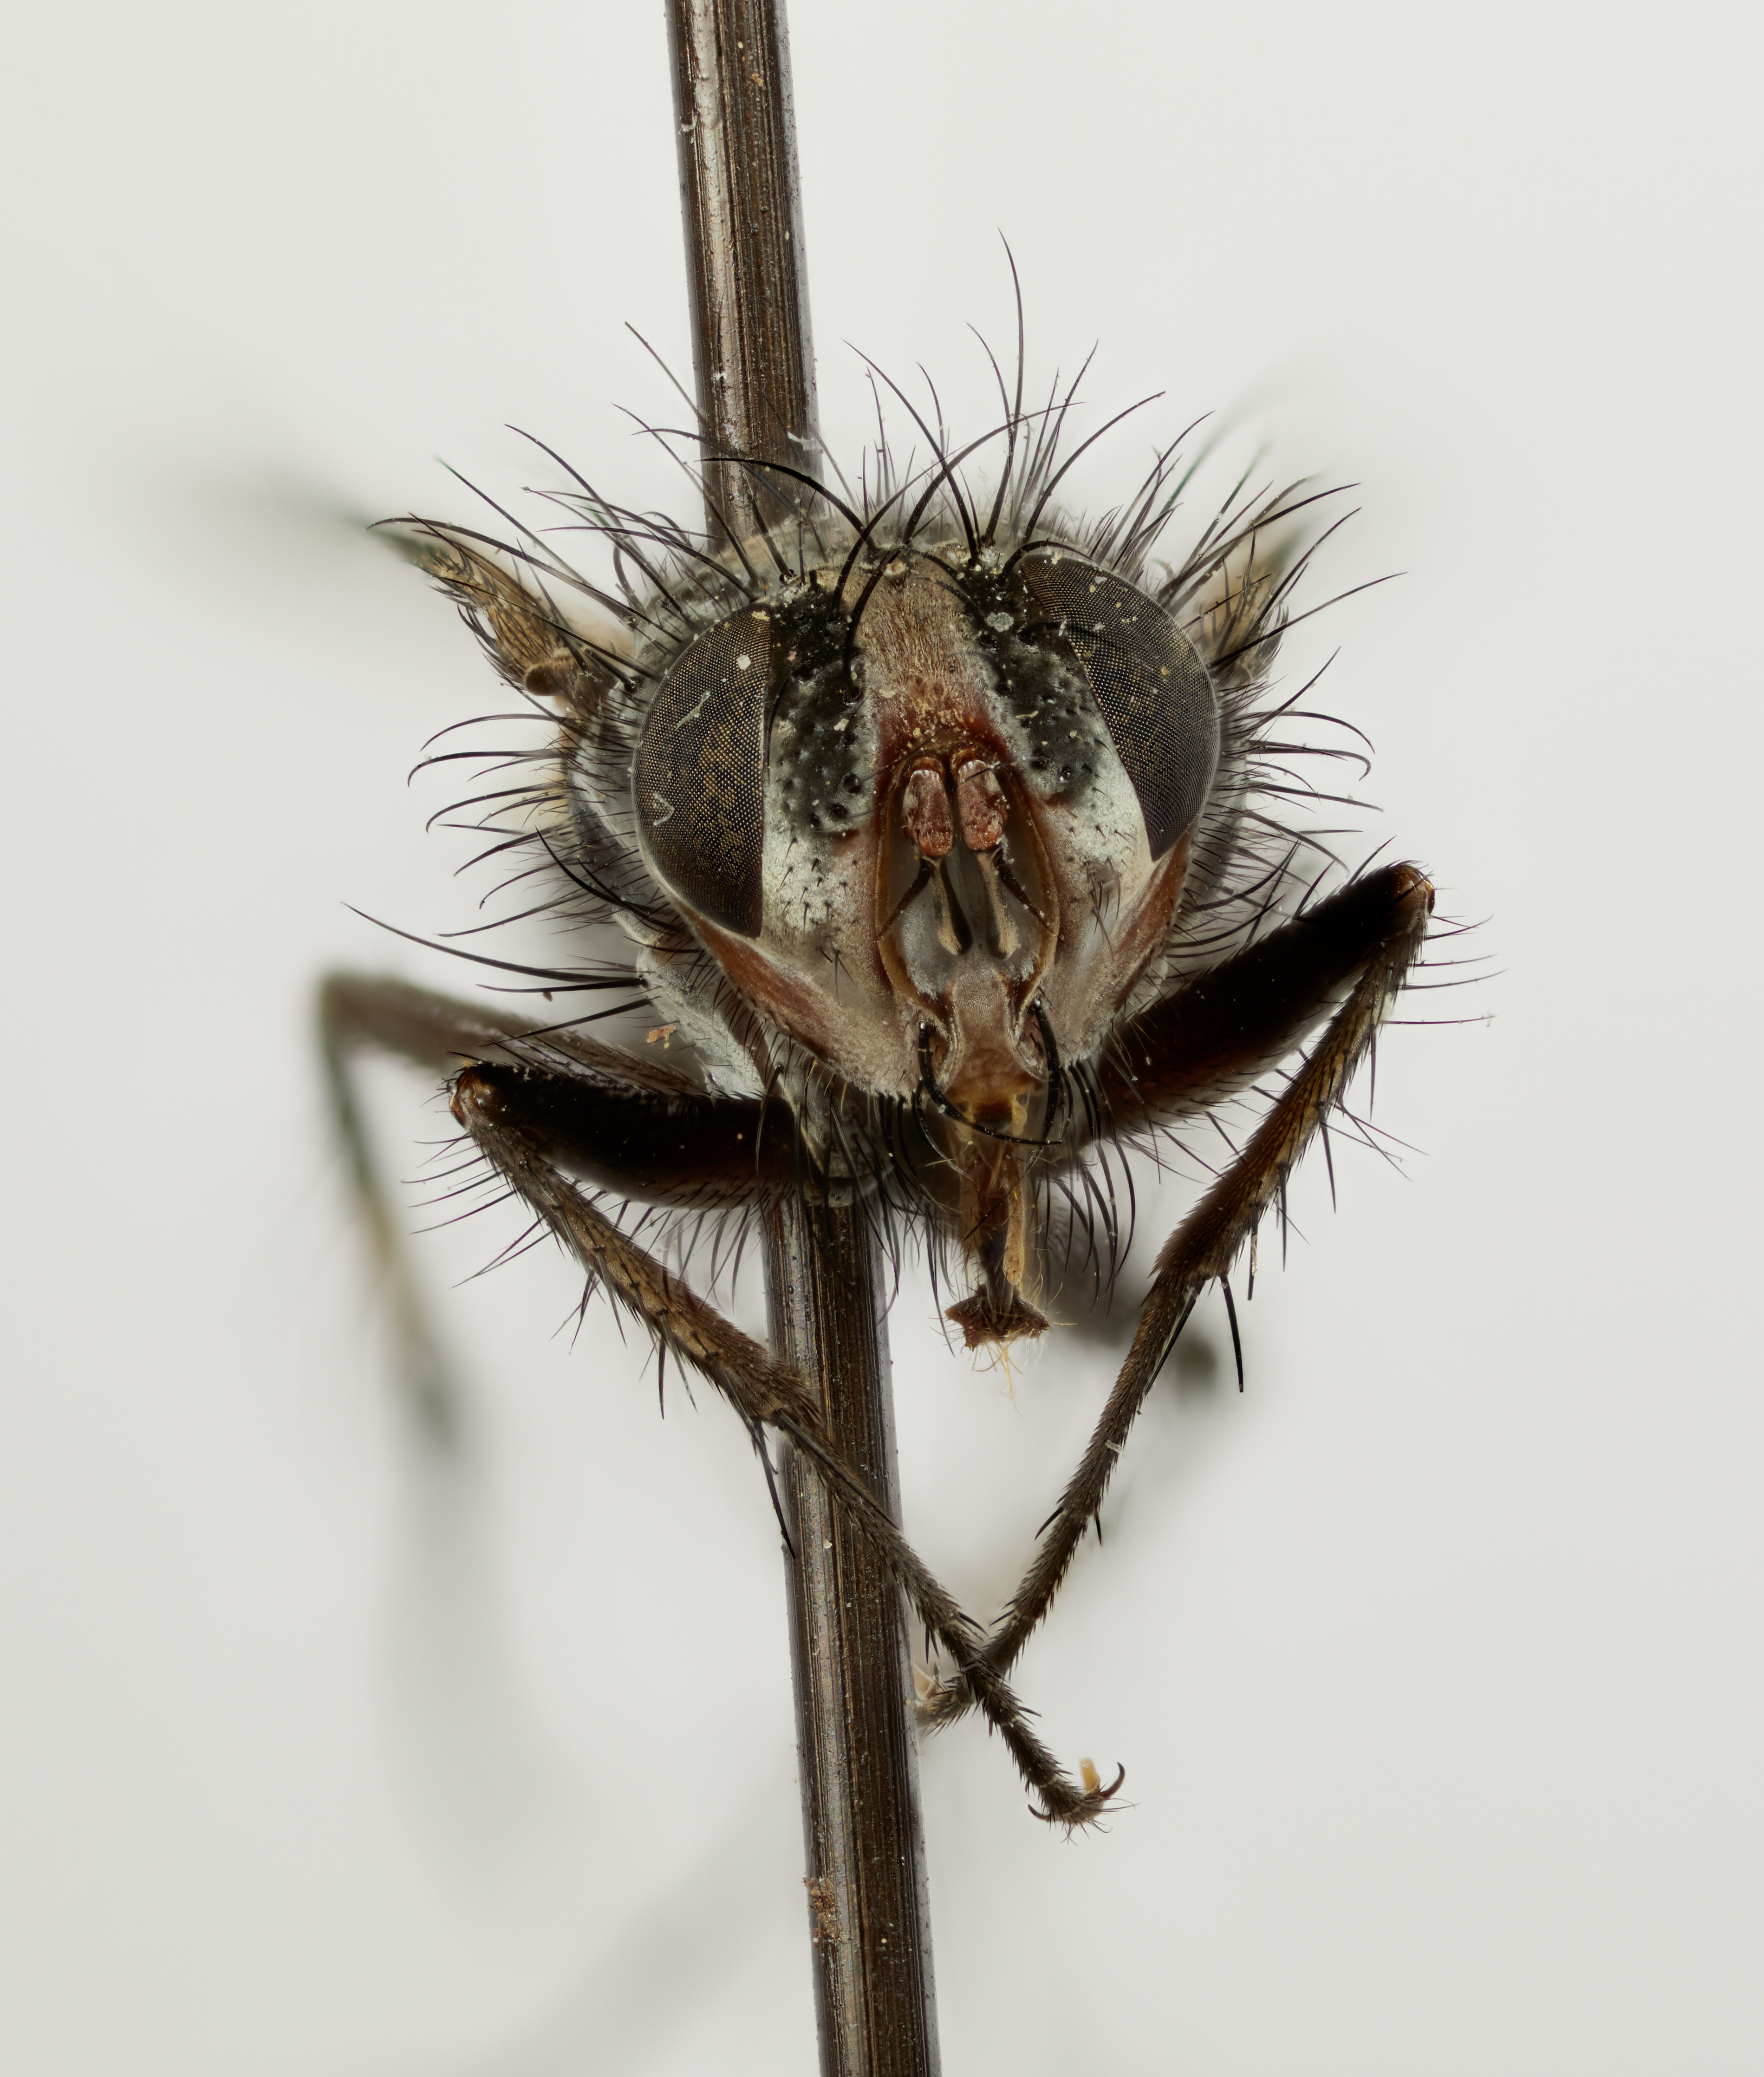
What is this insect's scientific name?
Microphthalma cuzcana
